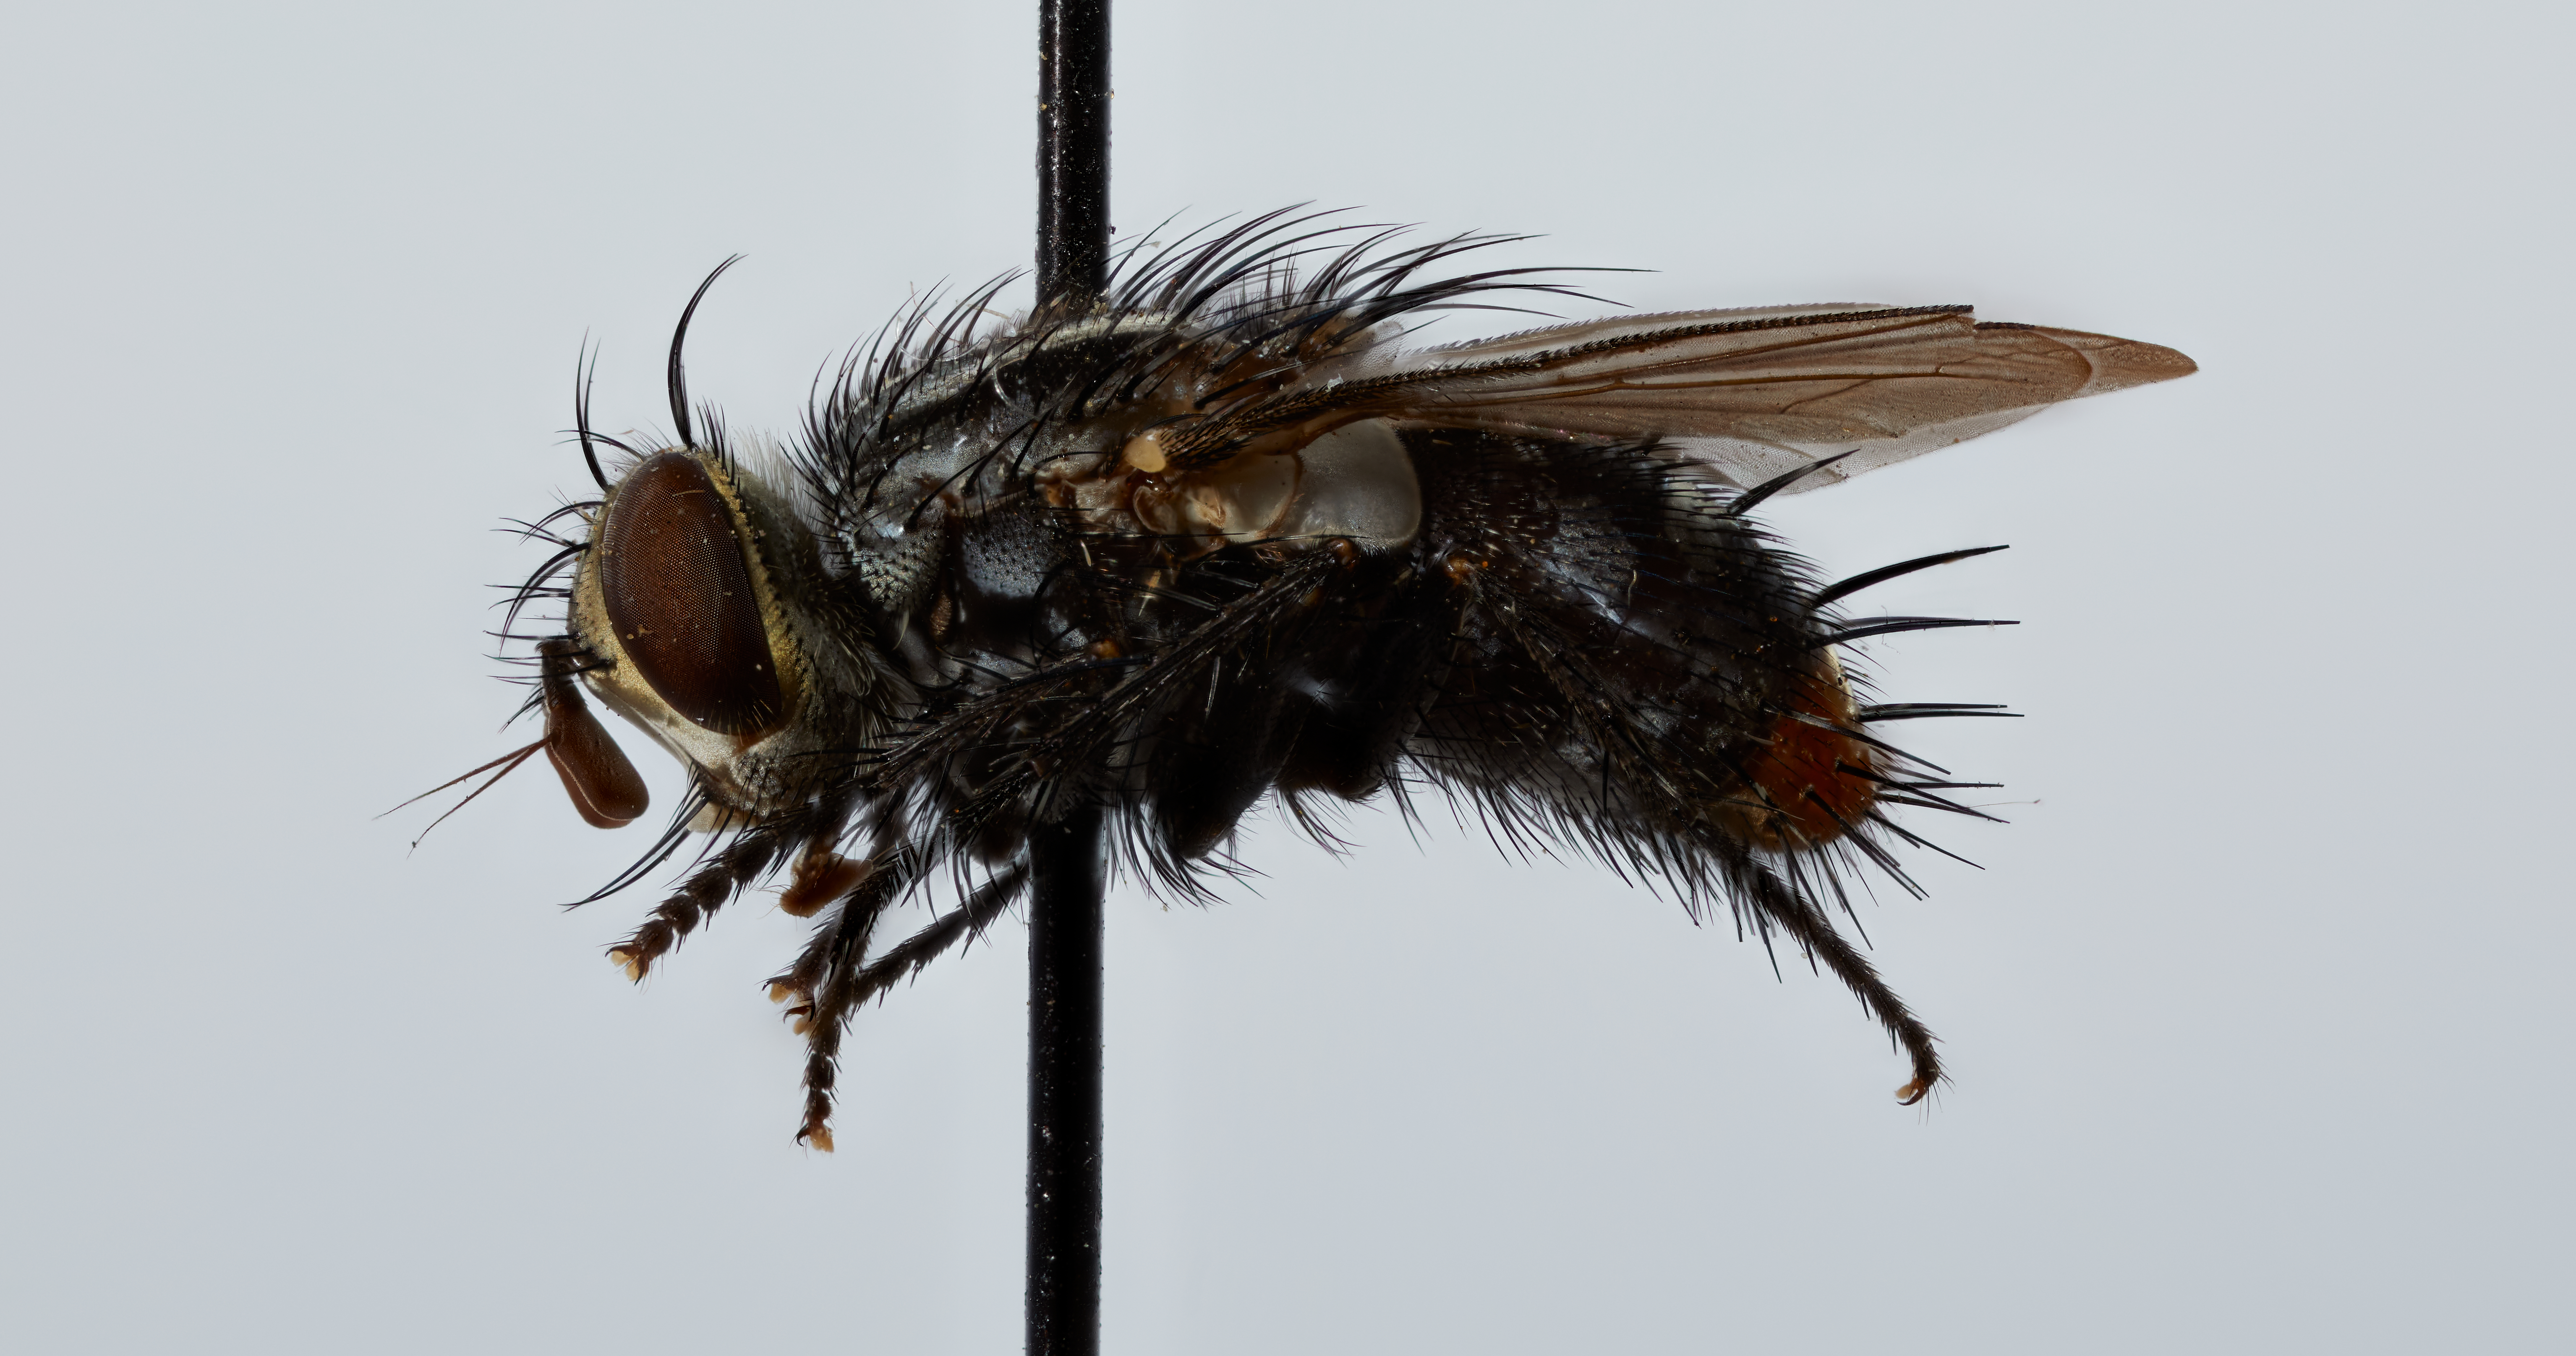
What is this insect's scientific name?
Linnaemyia fulvicauda
